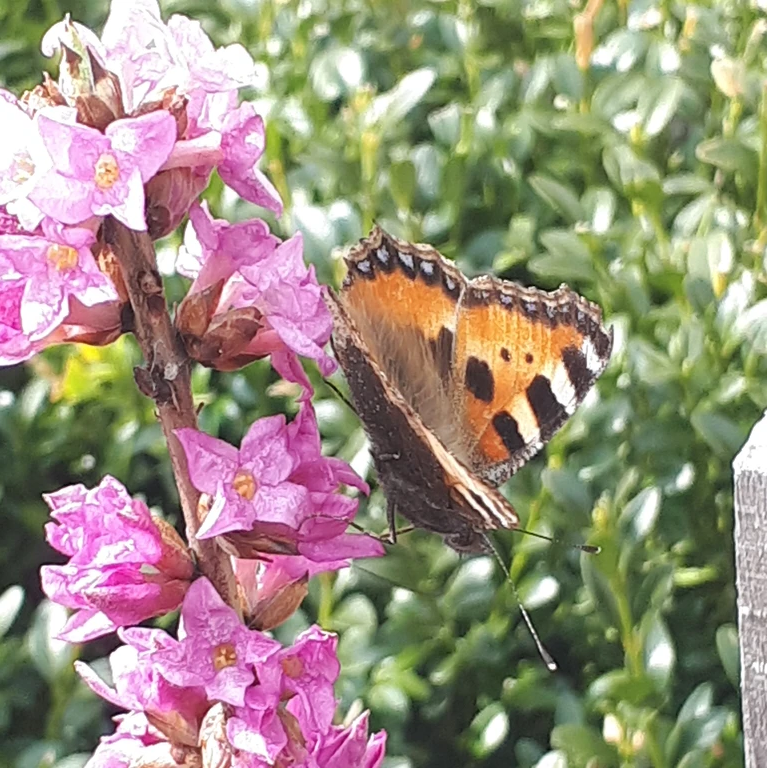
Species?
Aglais urticae
